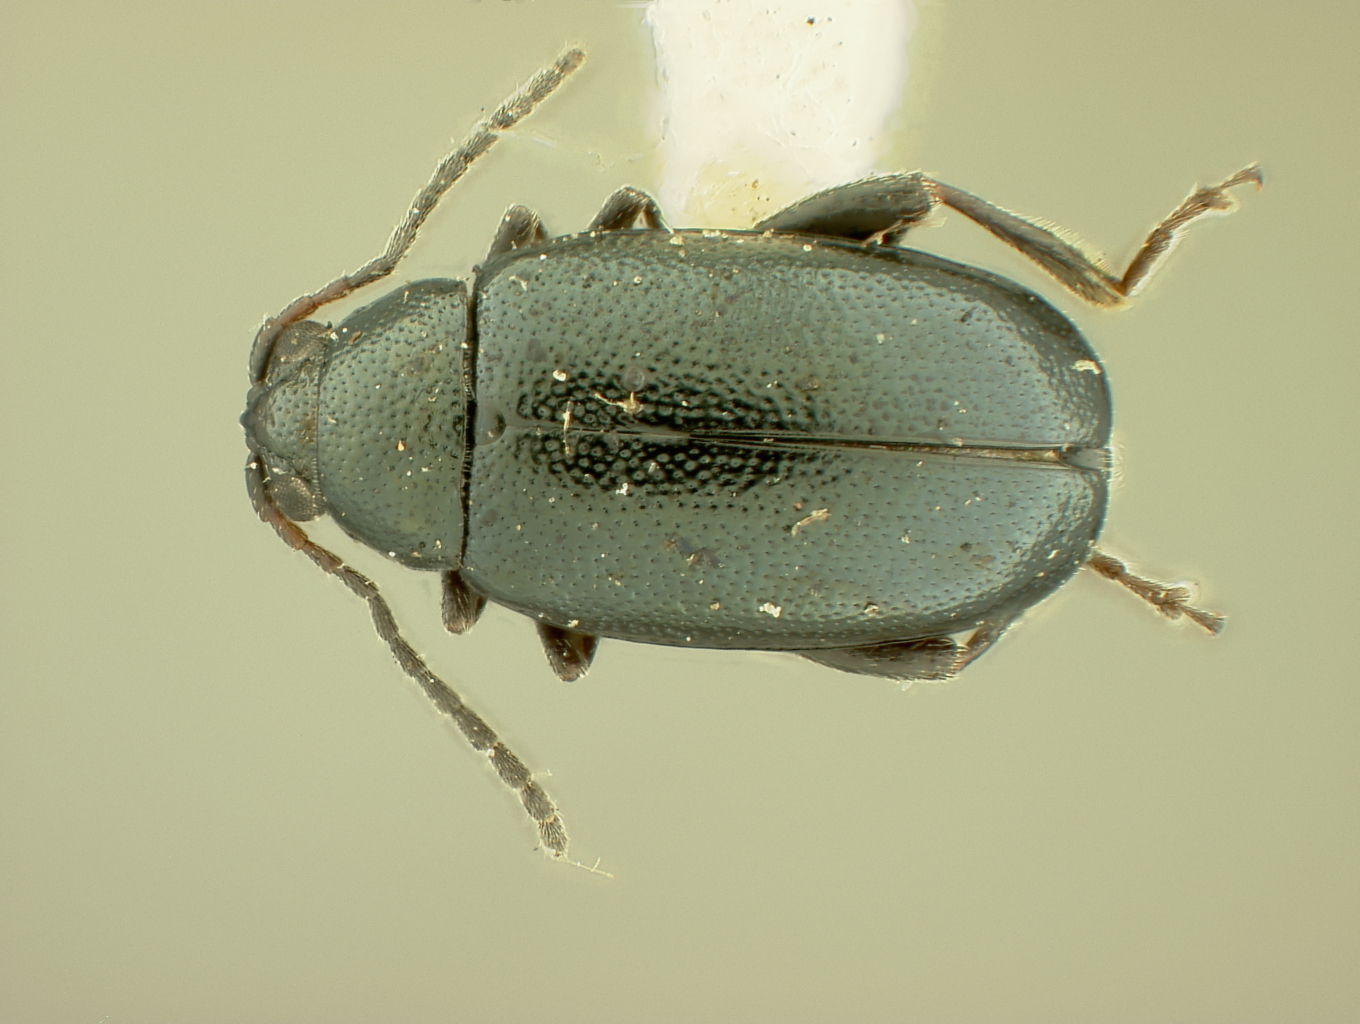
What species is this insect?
Phyllotreta columbiana
